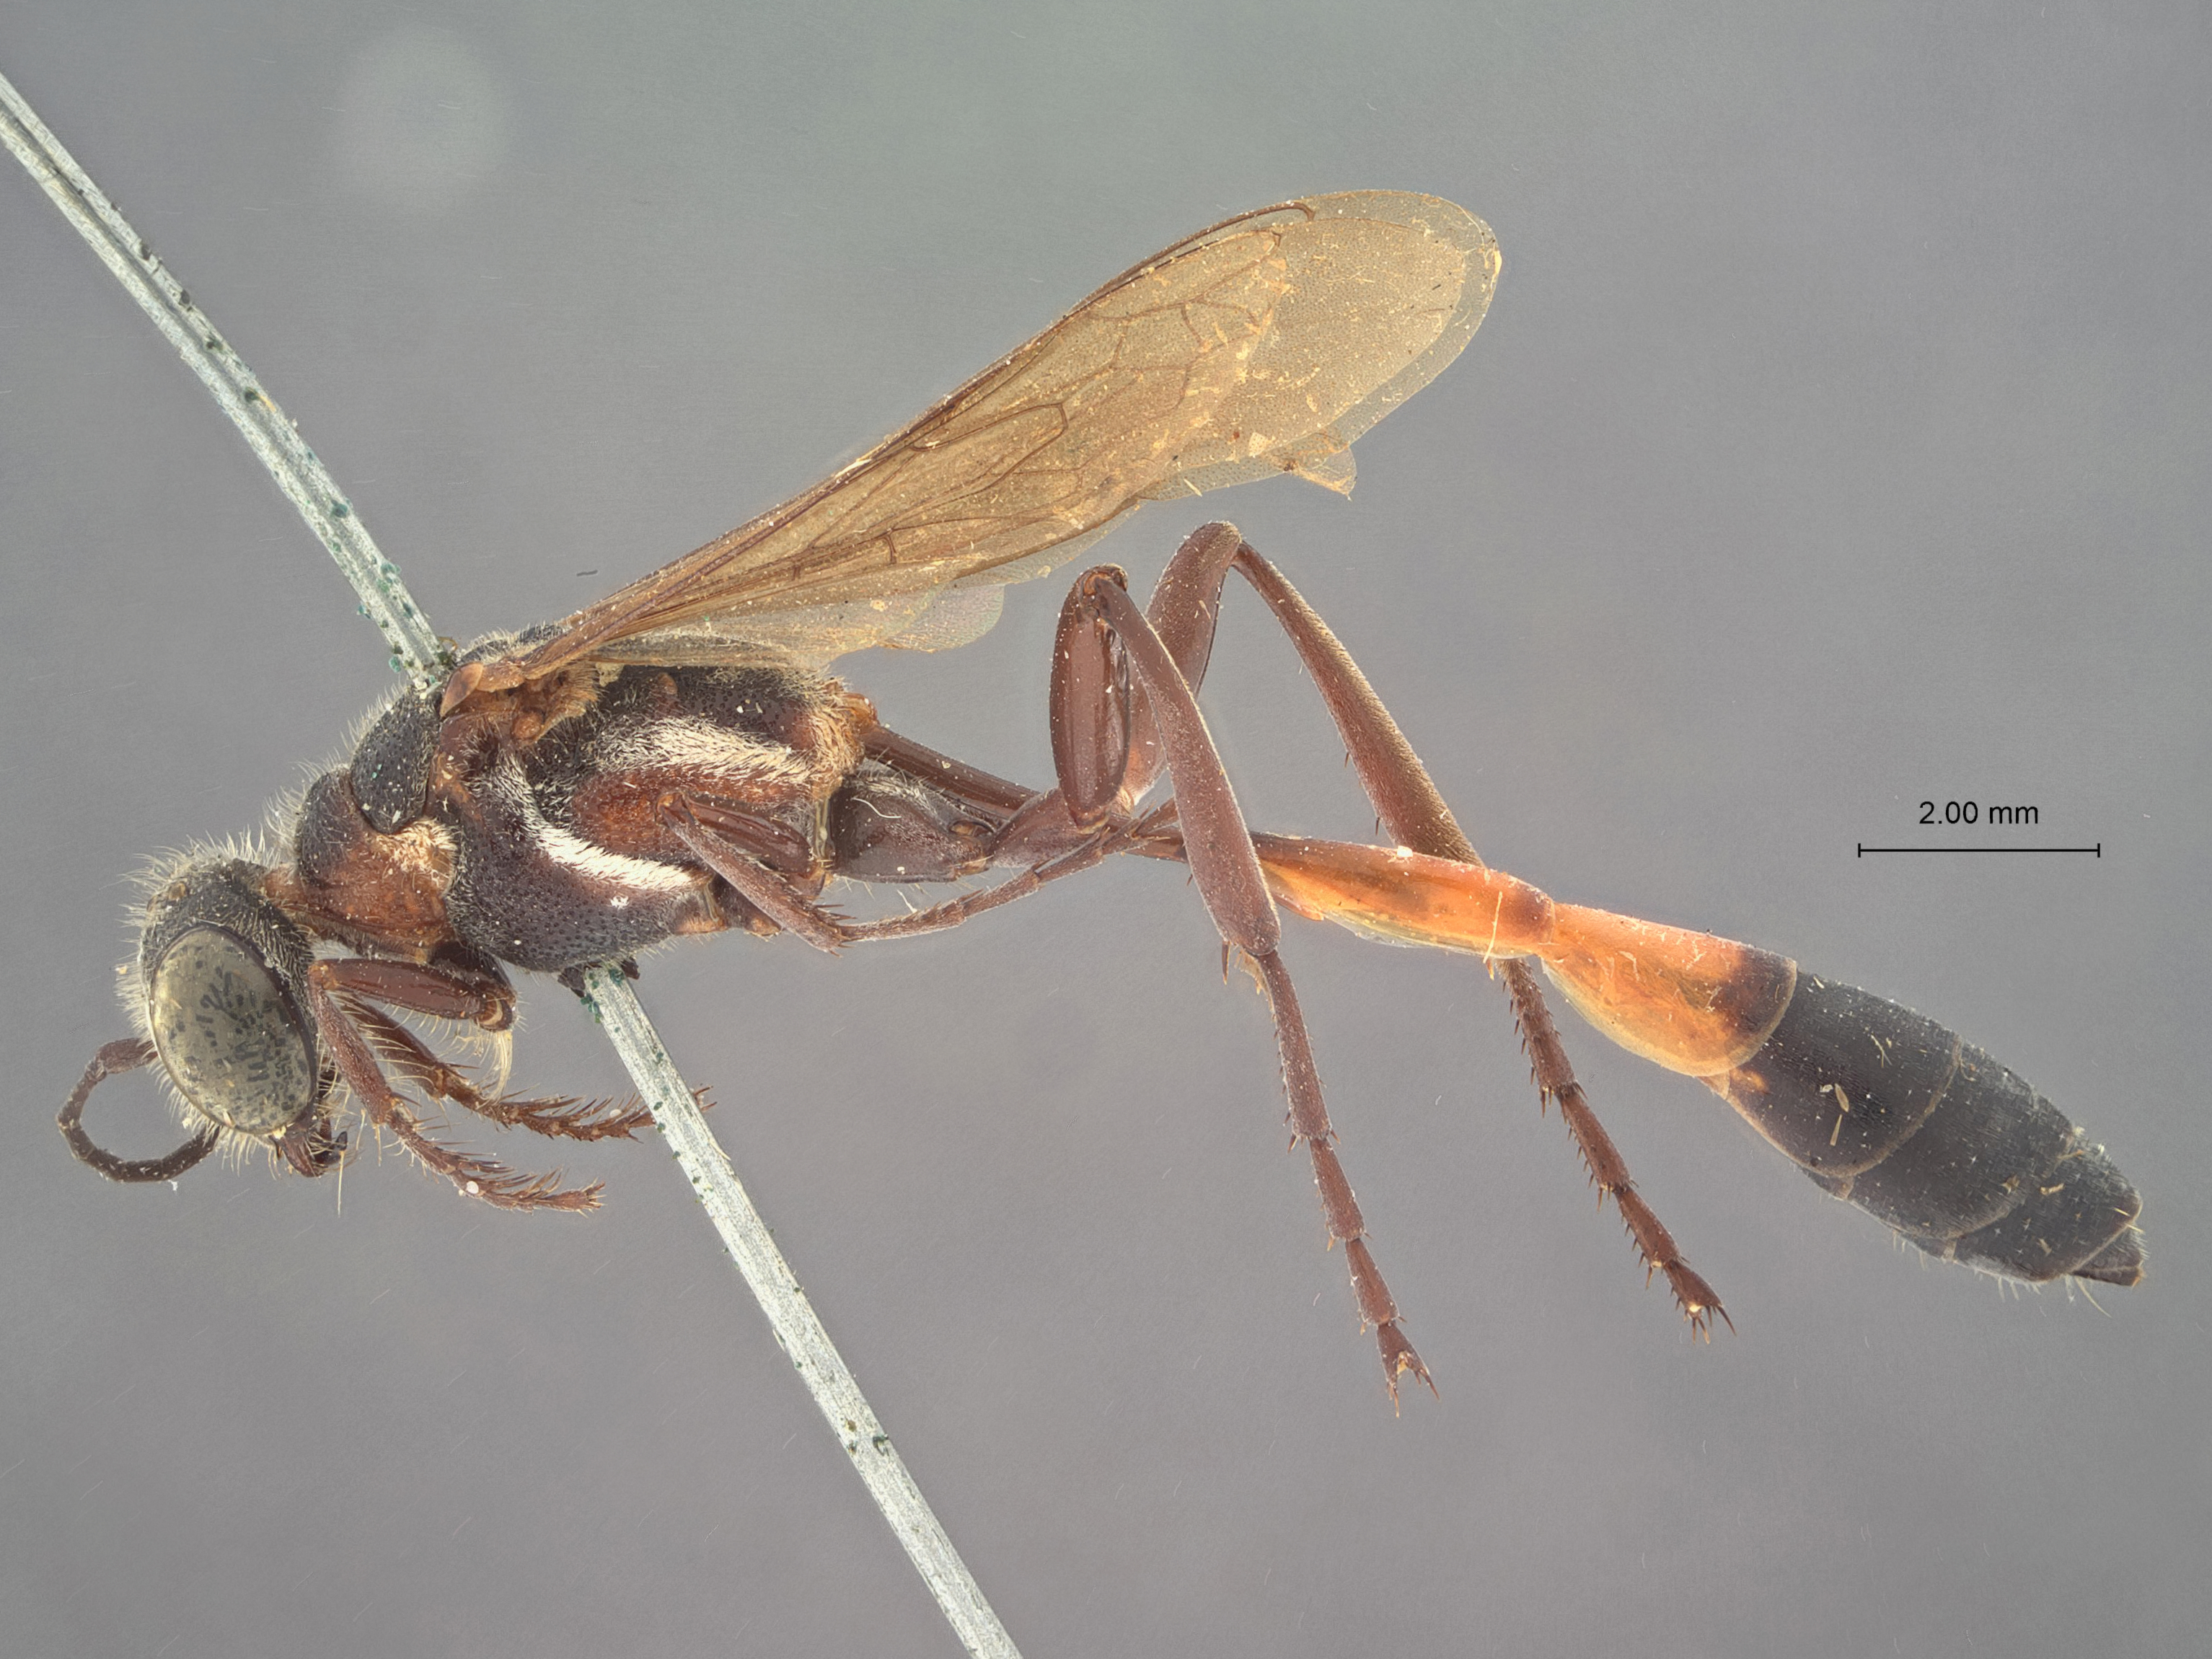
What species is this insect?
Sphex leopardus
